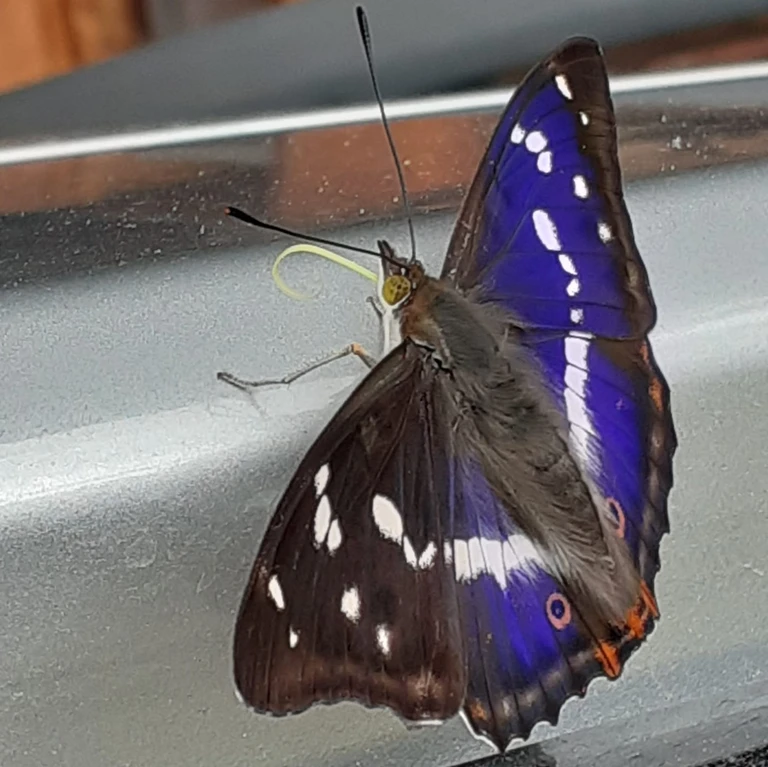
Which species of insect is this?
Apatura iris
